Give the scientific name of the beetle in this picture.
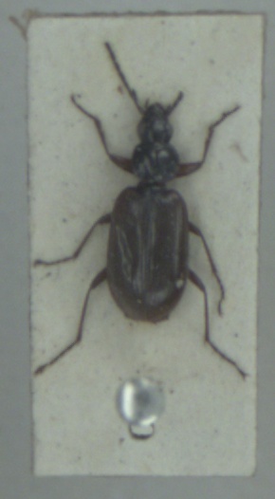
Agonum piceum
